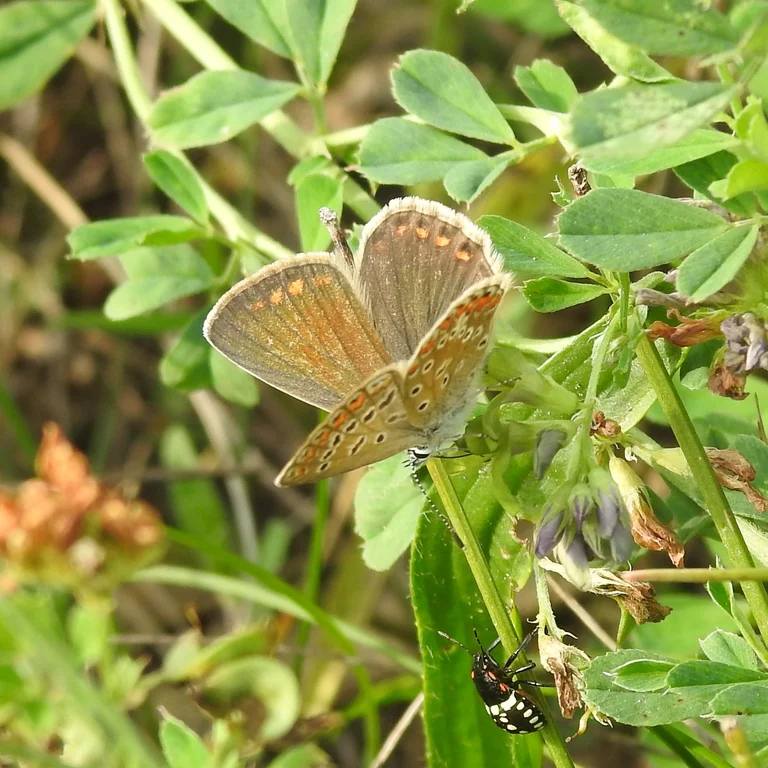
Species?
Polyommatus icarus
